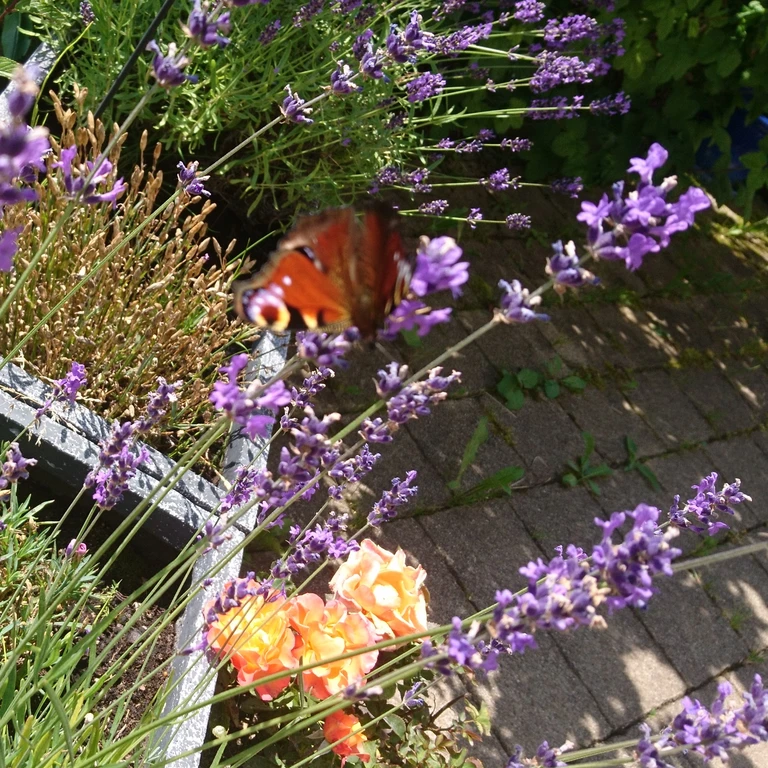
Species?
Aglais io
